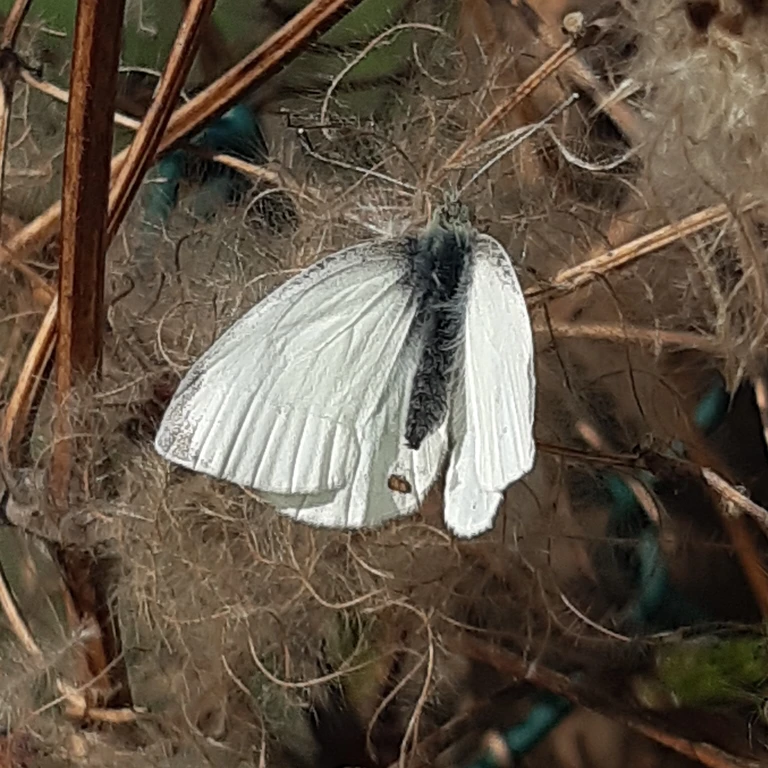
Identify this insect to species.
Pieris rapae
